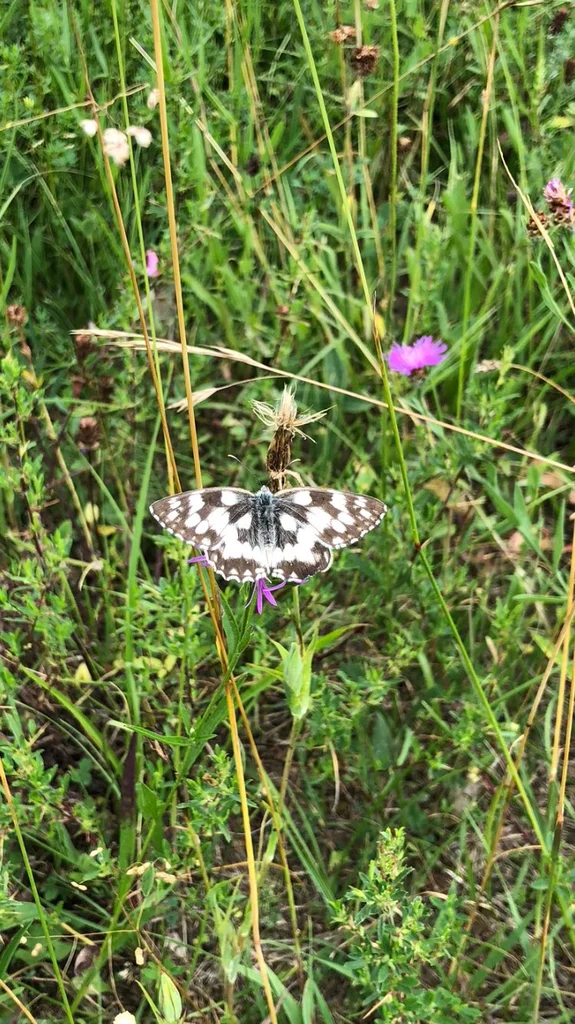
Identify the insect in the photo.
Melanargia galathea
